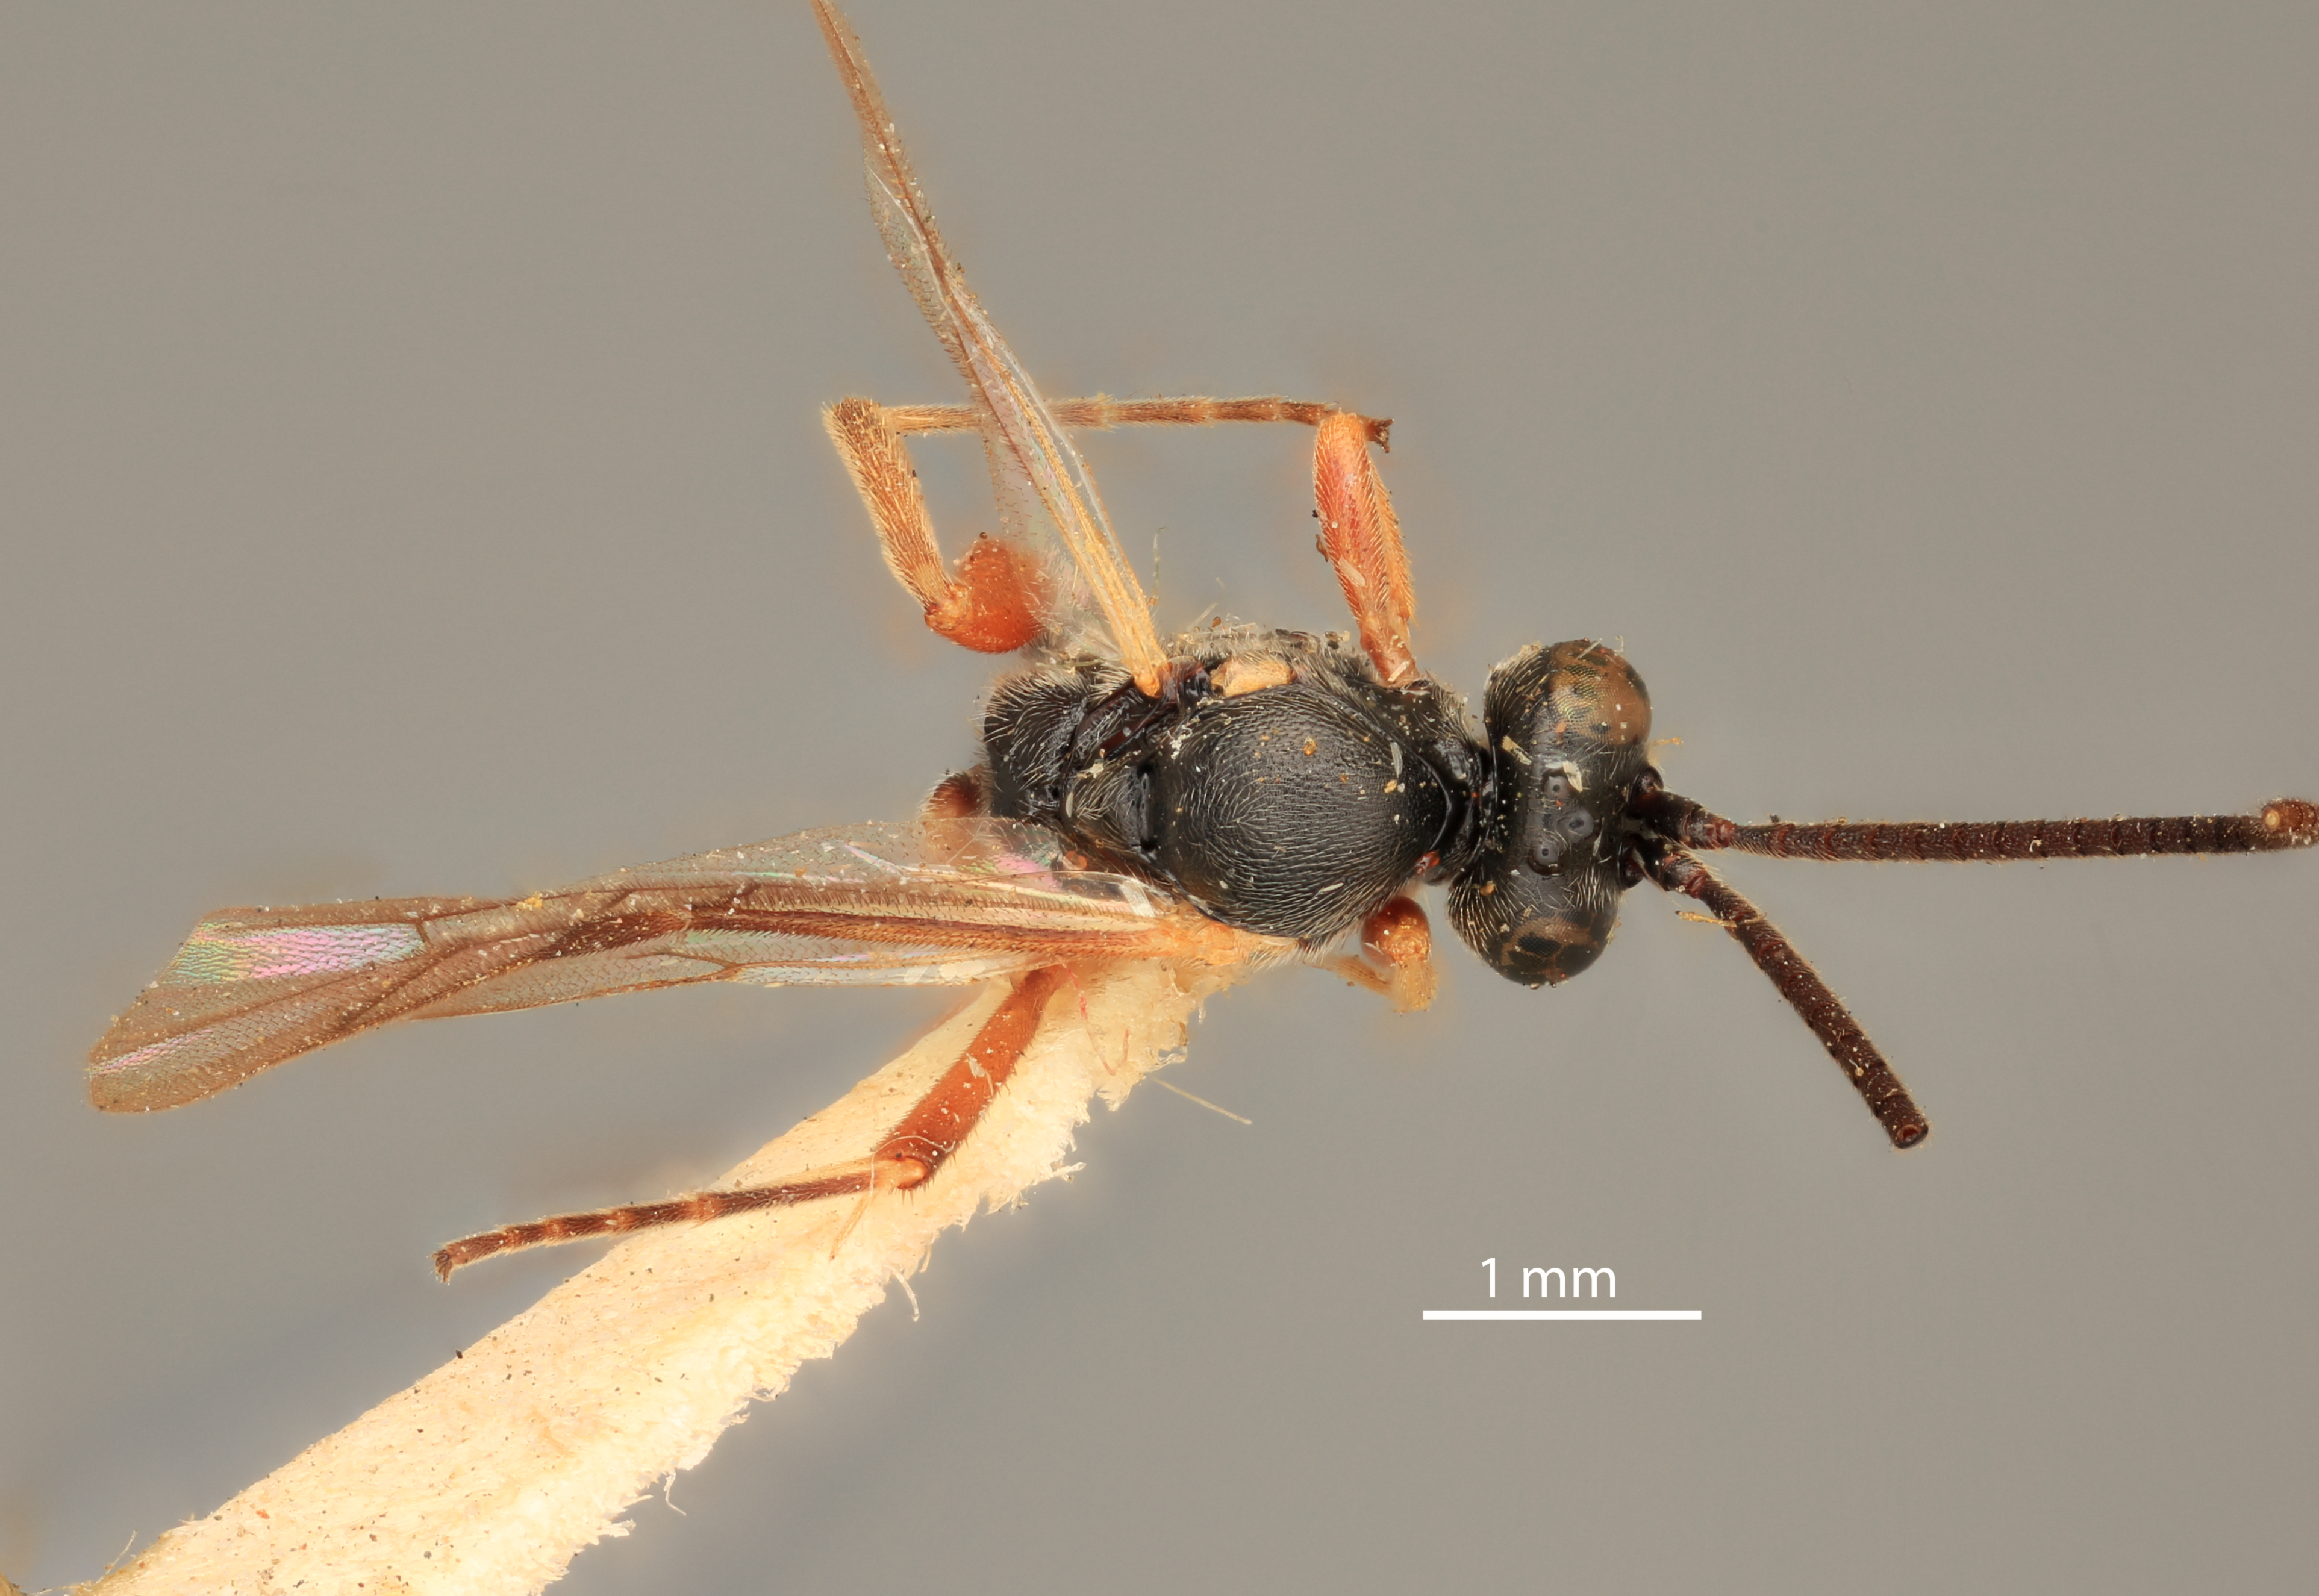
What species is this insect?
Sagaritis patsuiketorum
